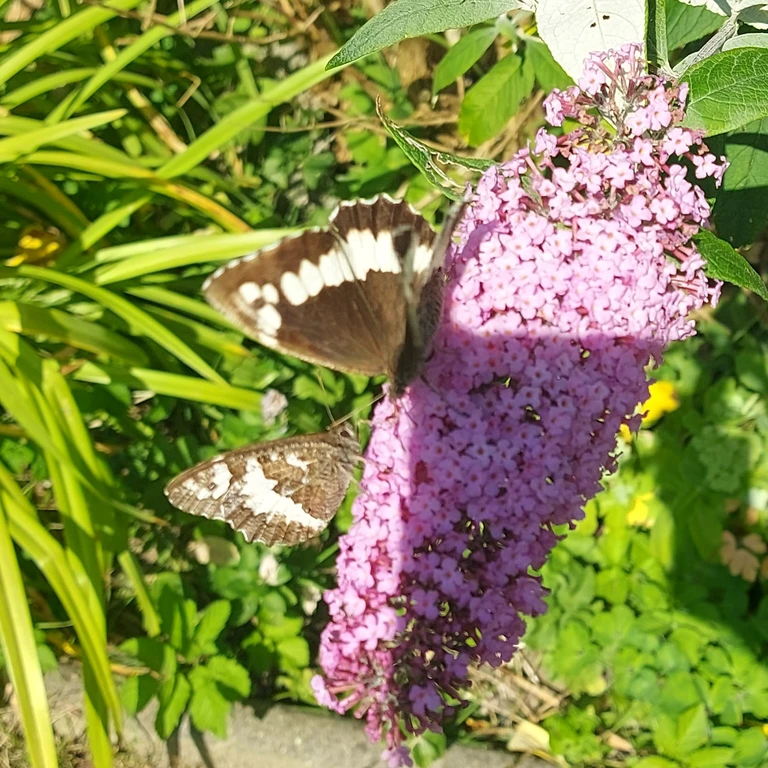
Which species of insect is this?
Brintesia circe
